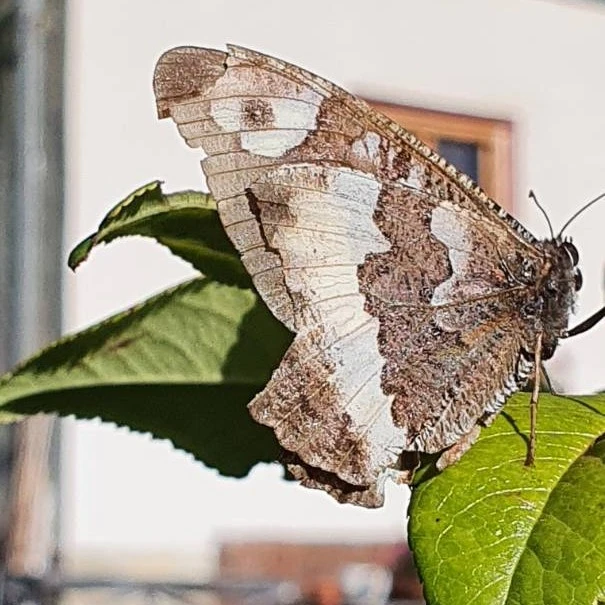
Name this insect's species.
Brintesia circe
